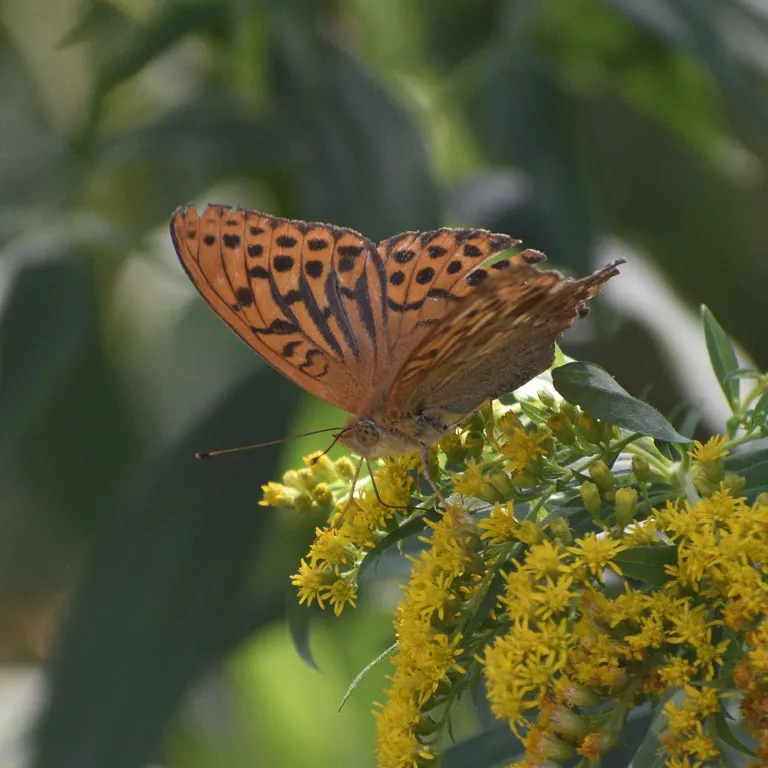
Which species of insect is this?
Argynnis paphia
